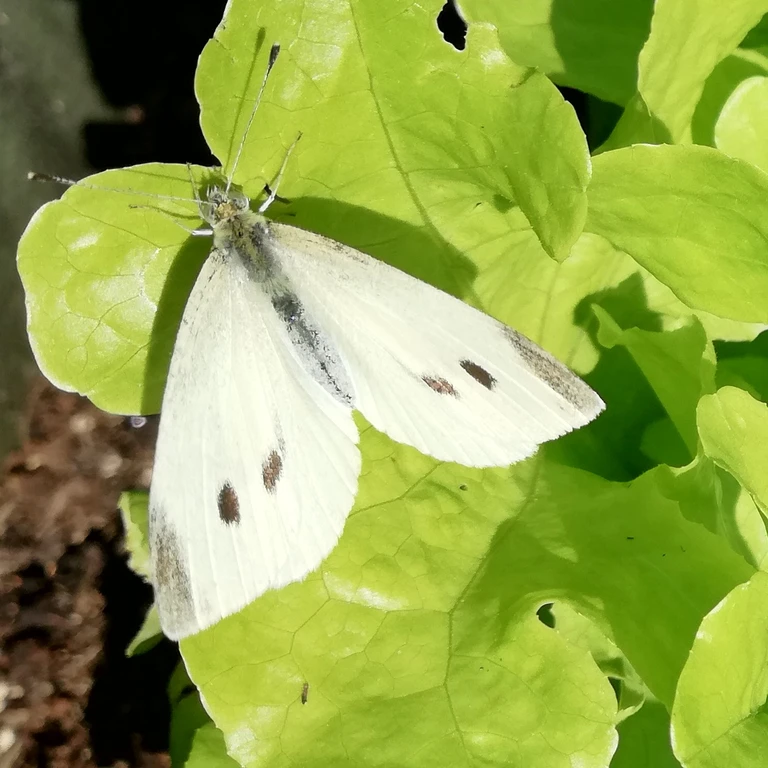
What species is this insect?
Pieris rapae
